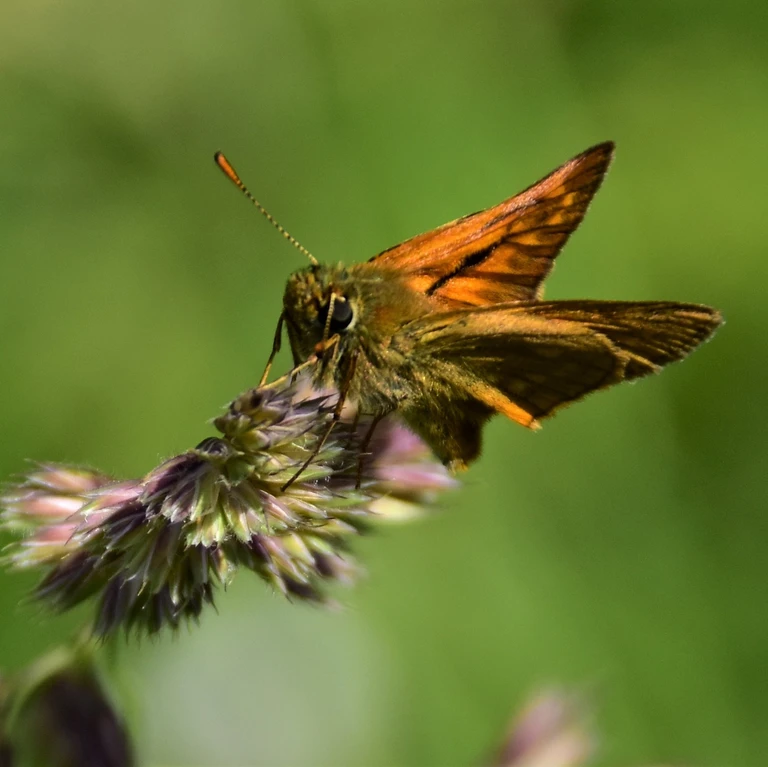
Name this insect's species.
Ochlodes sylvanus (also Ochlodes venata)
